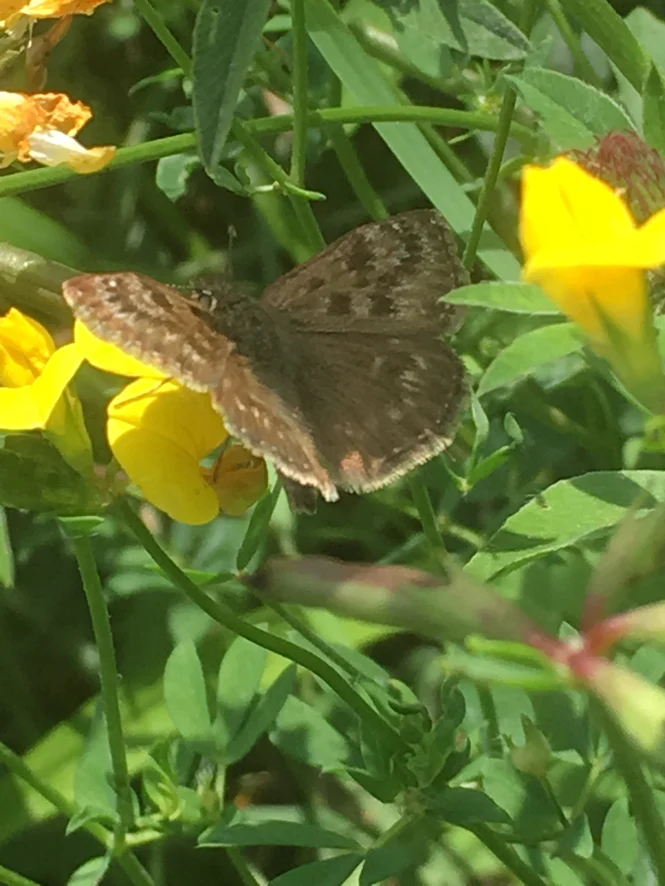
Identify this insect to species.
Erynnis tages
